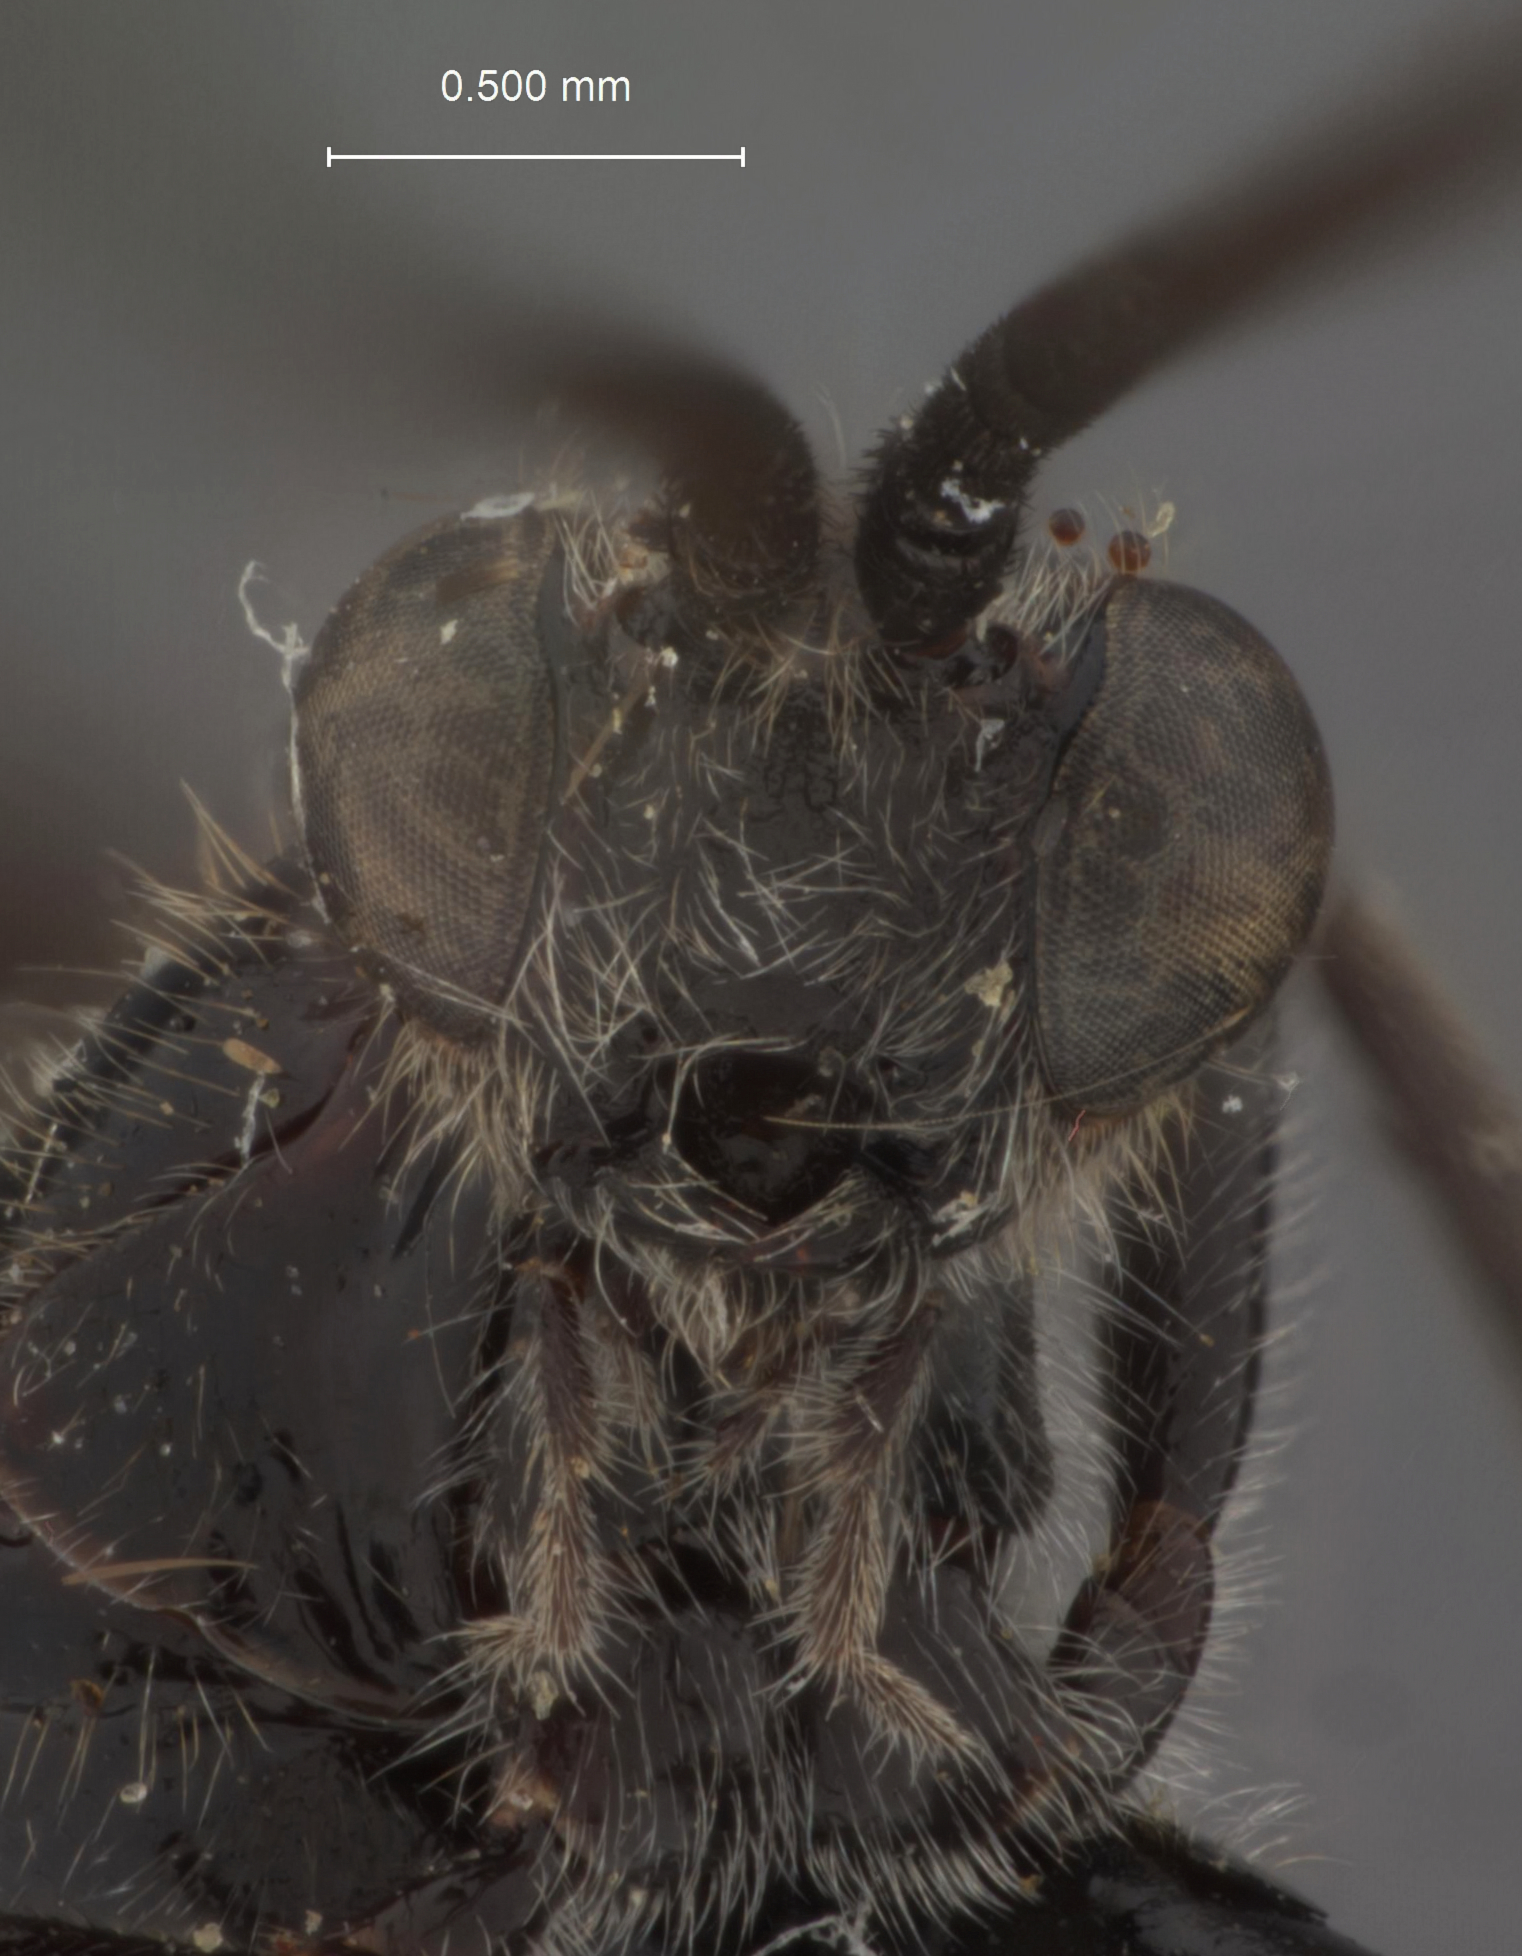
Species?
Iphiaulax manteri
